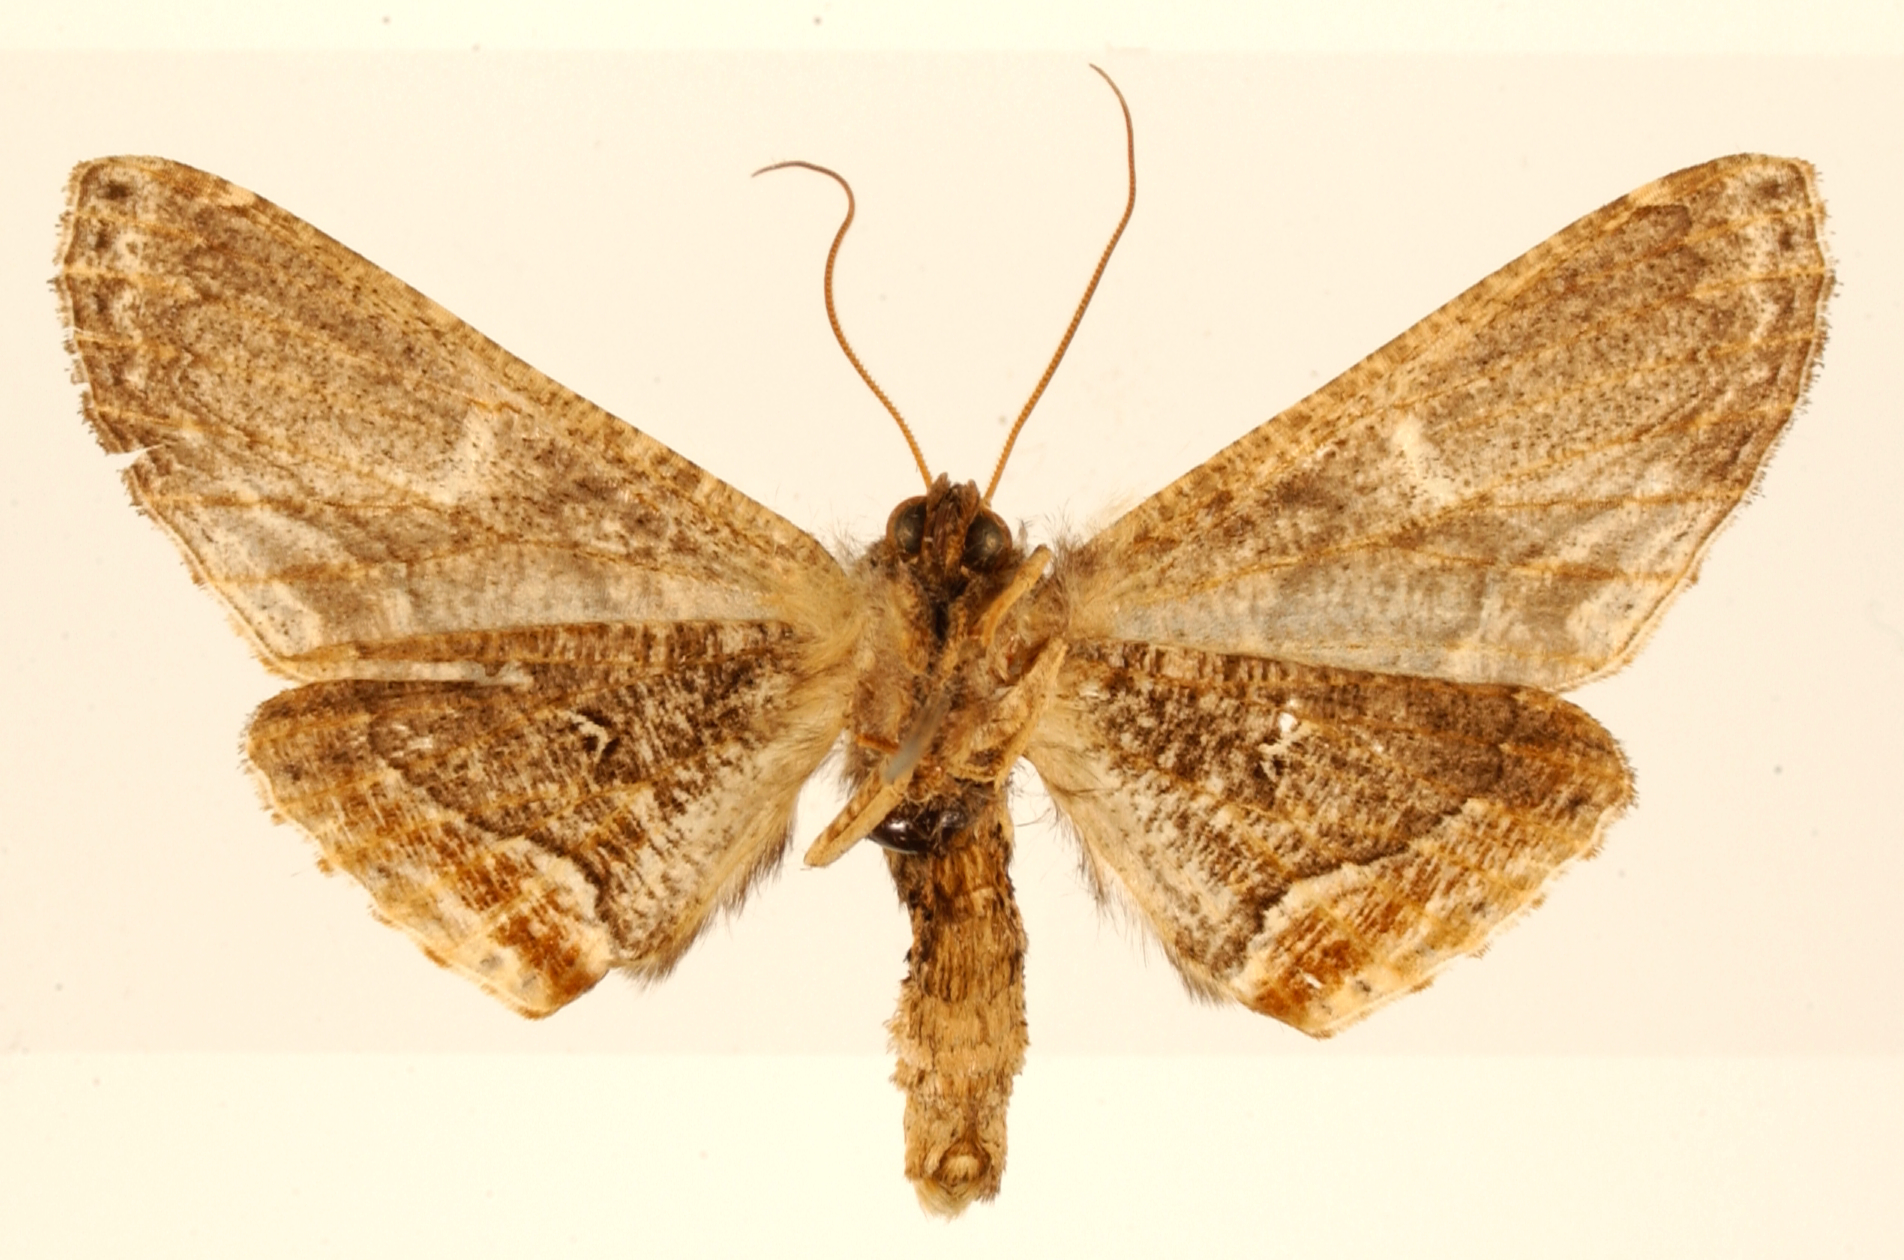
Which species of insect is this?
Pero spina
